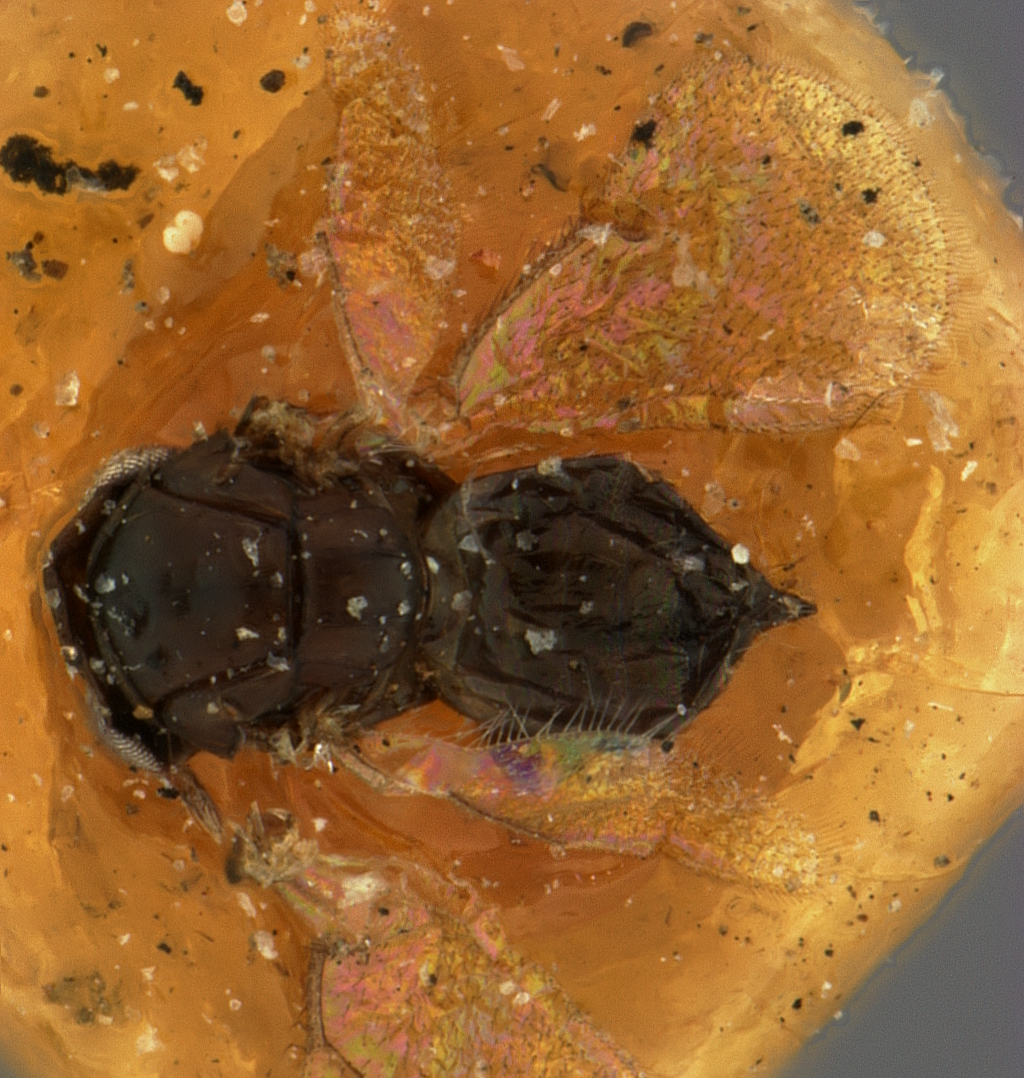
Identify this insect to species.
Hyperteles neuroteri
